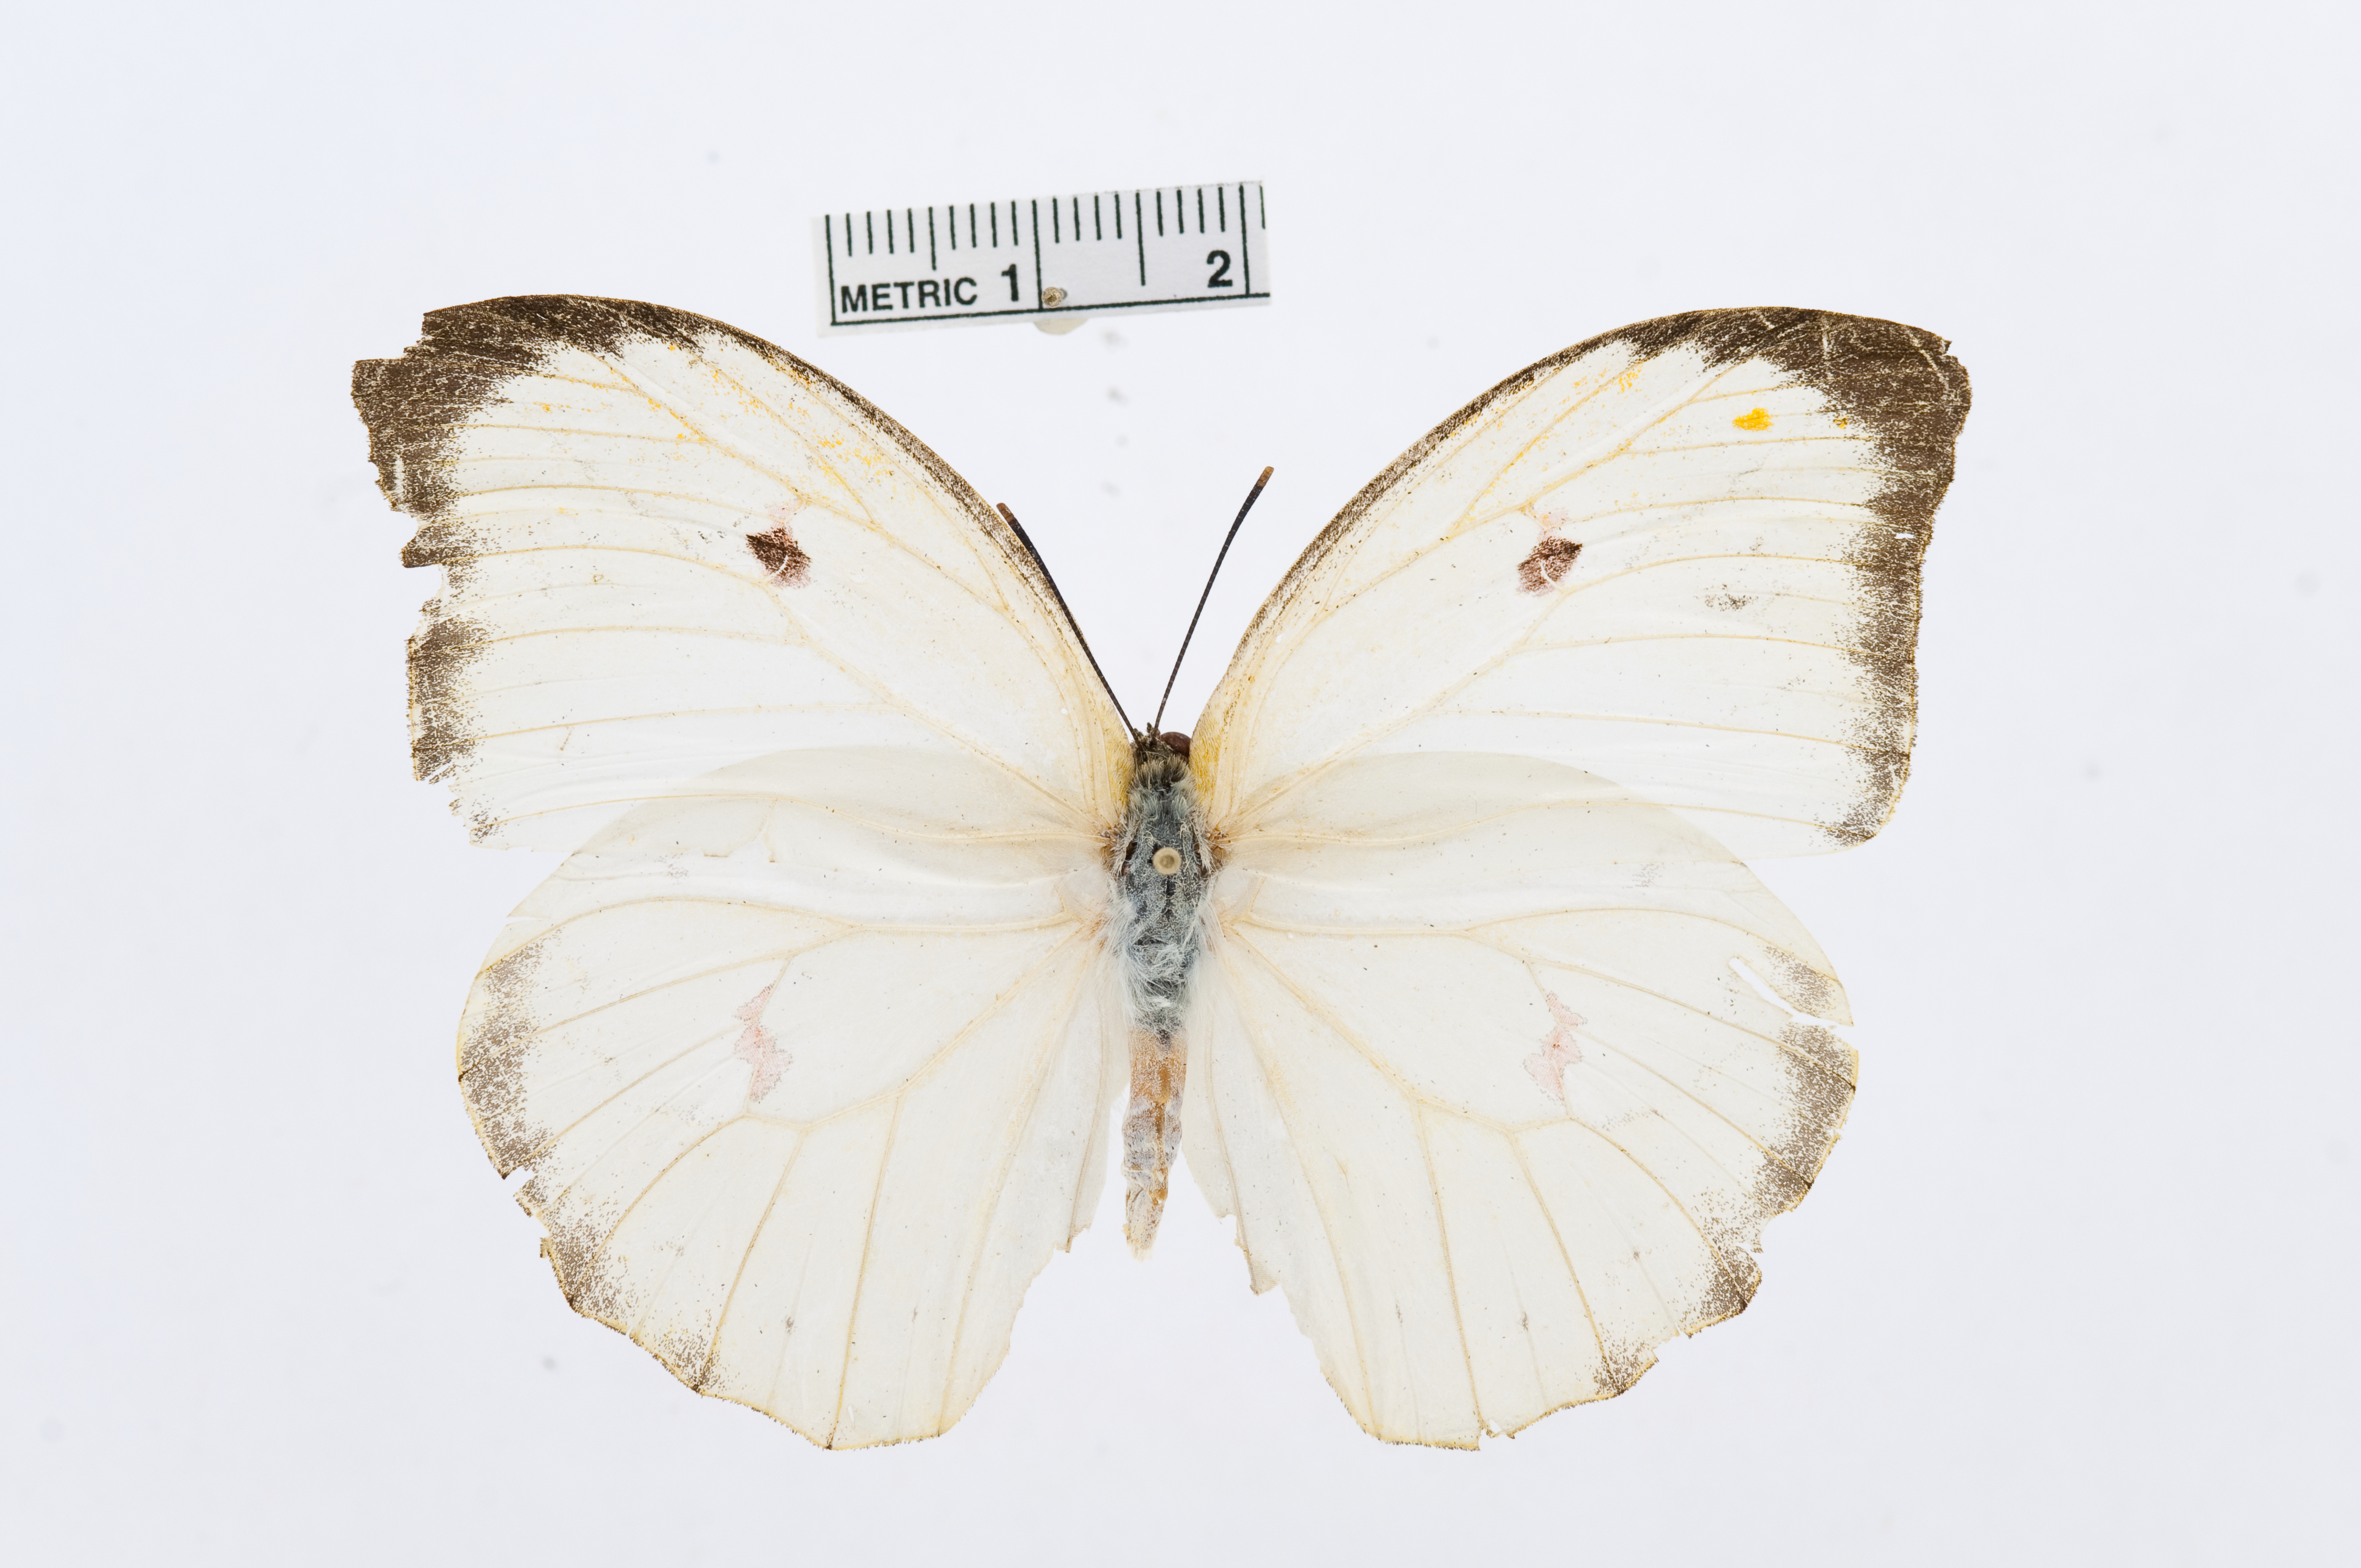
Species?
Anteos menippe
